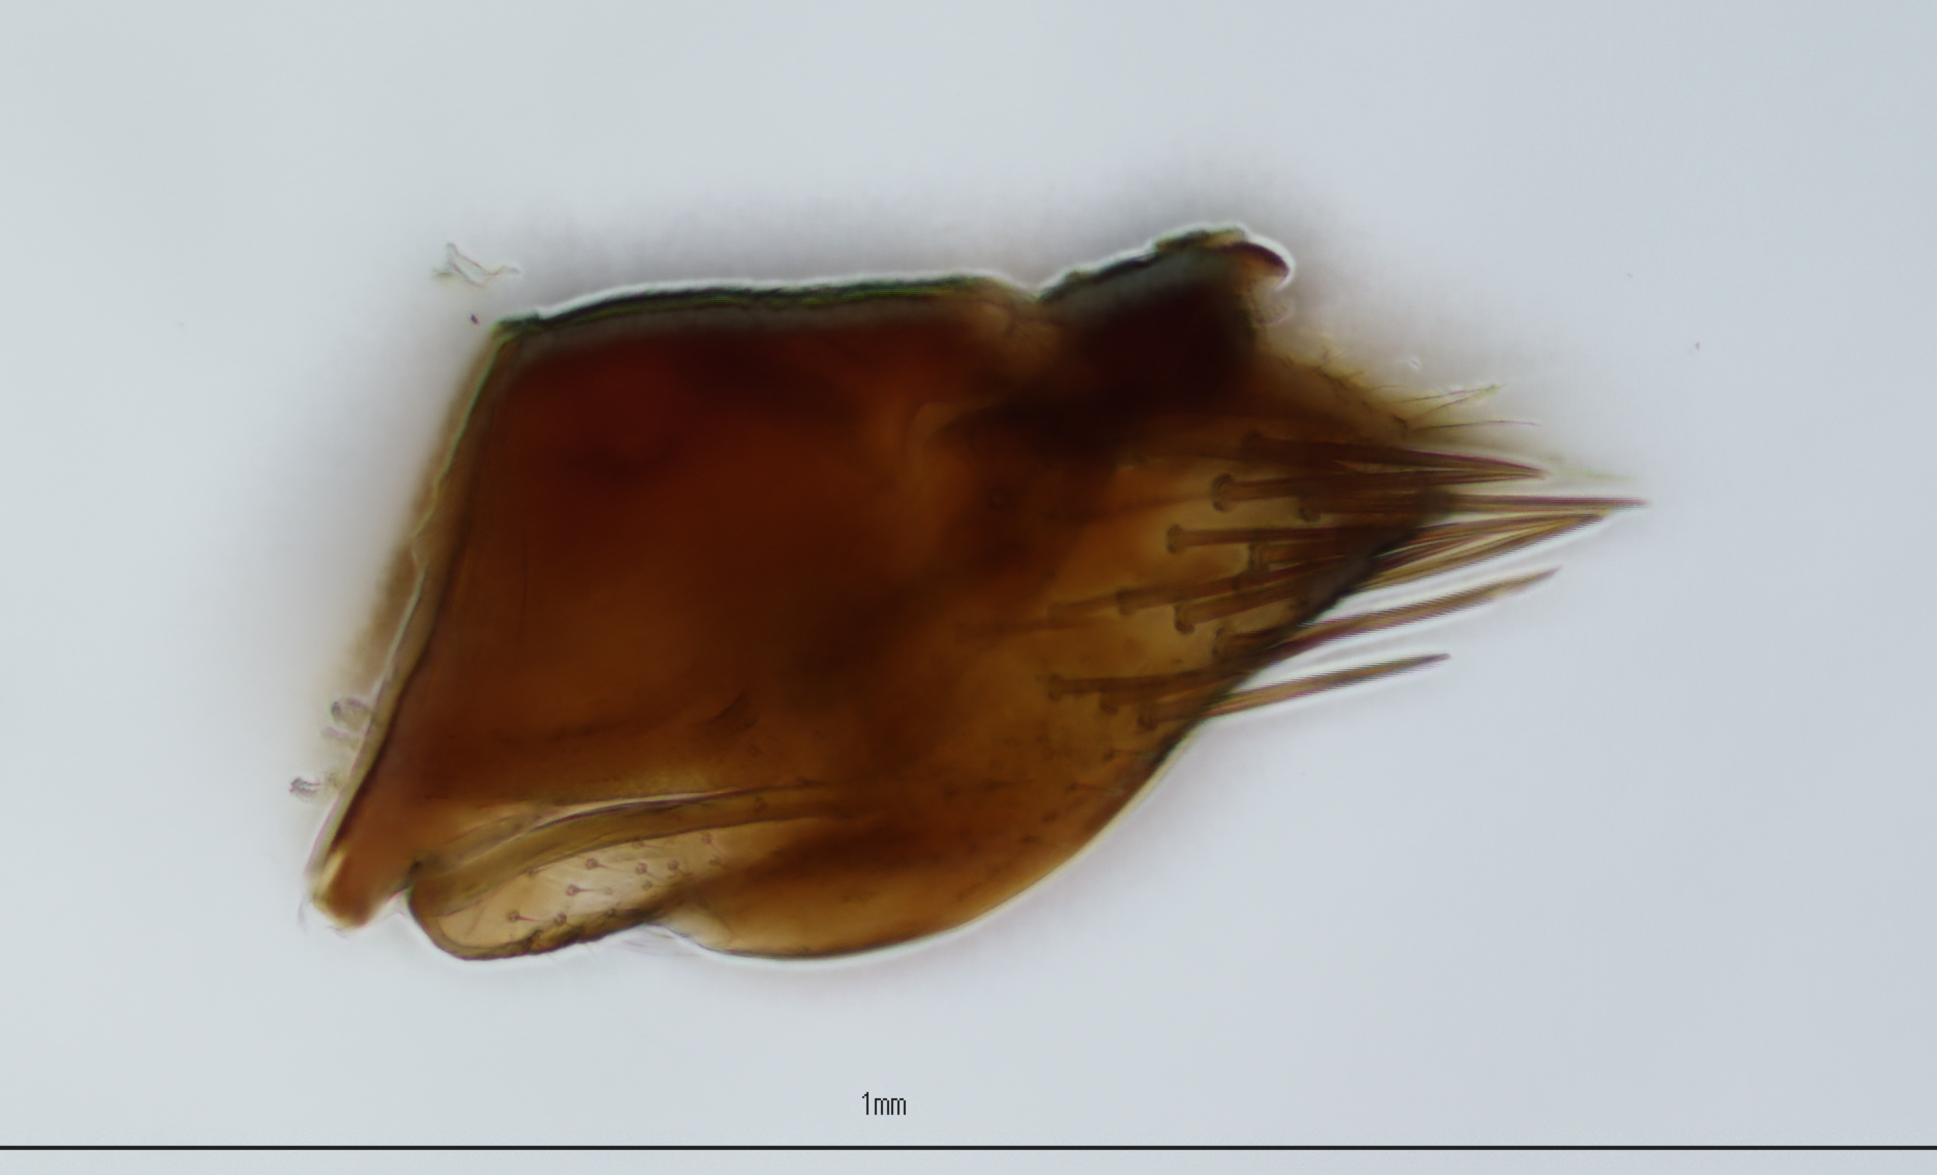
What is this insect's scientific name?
Scaphytopius argutidens
